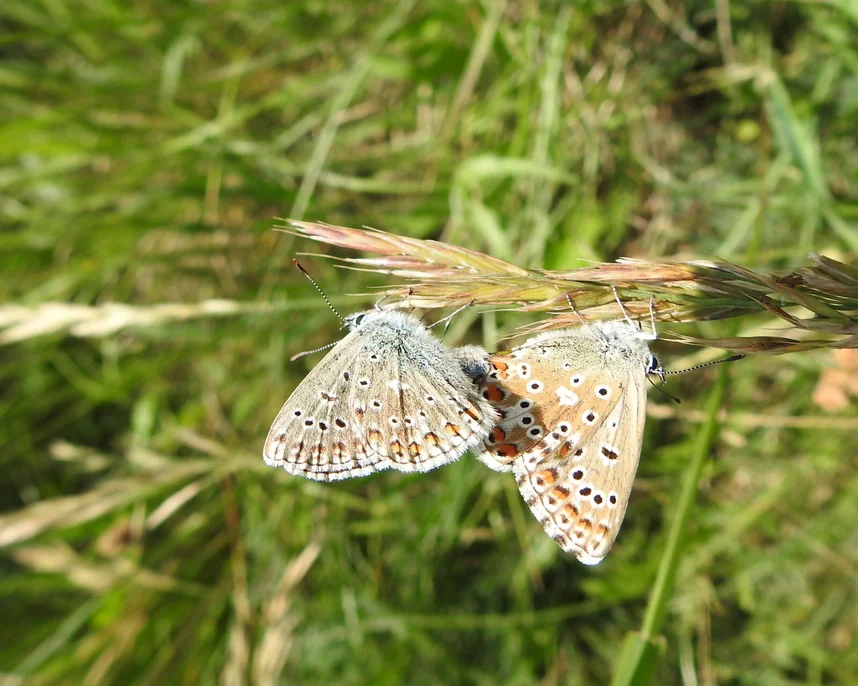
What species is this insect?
Lysandra bellargus
